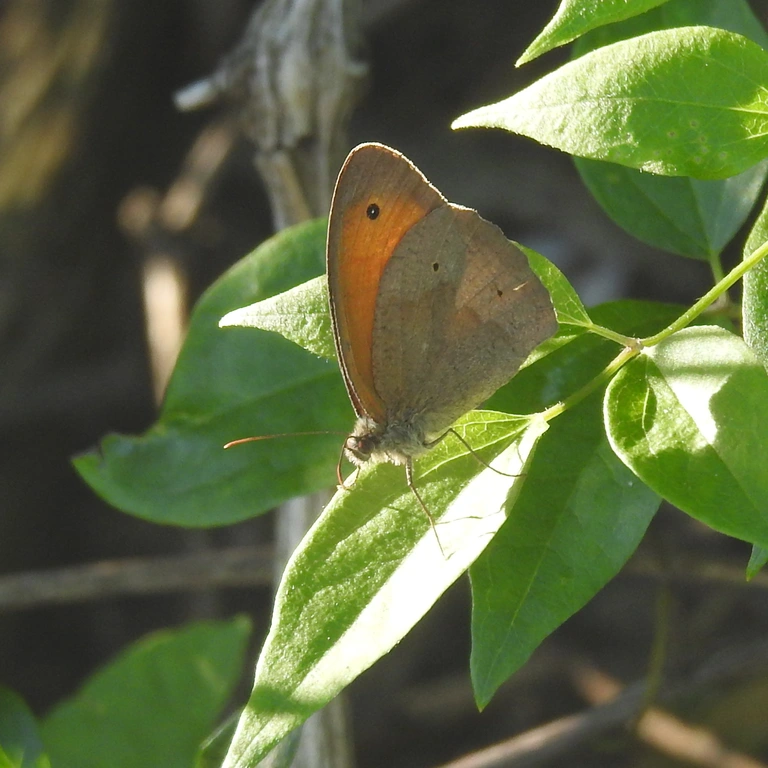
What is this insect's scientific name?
Maniola jurtina
